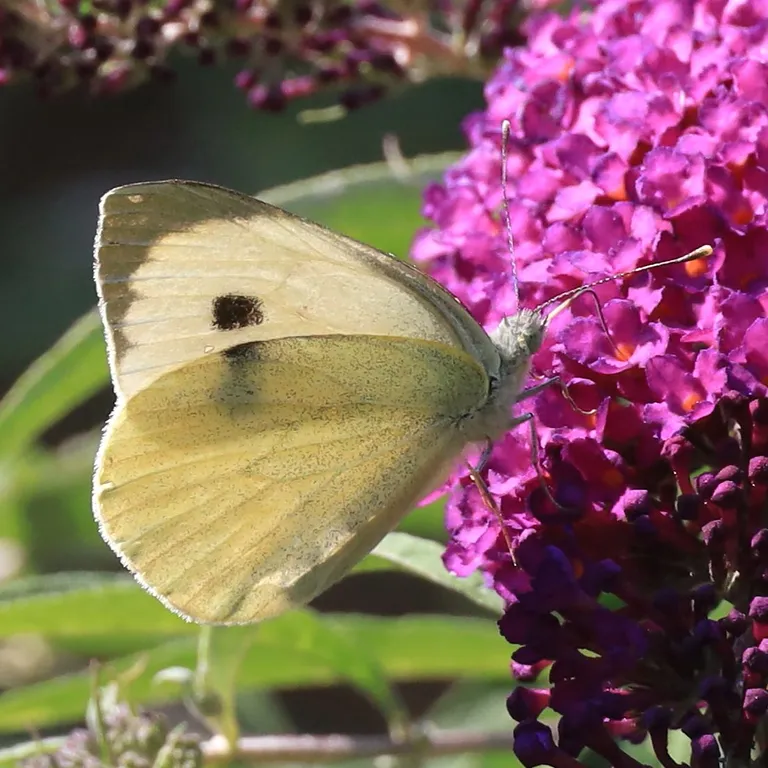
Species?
Pieris brassicae
